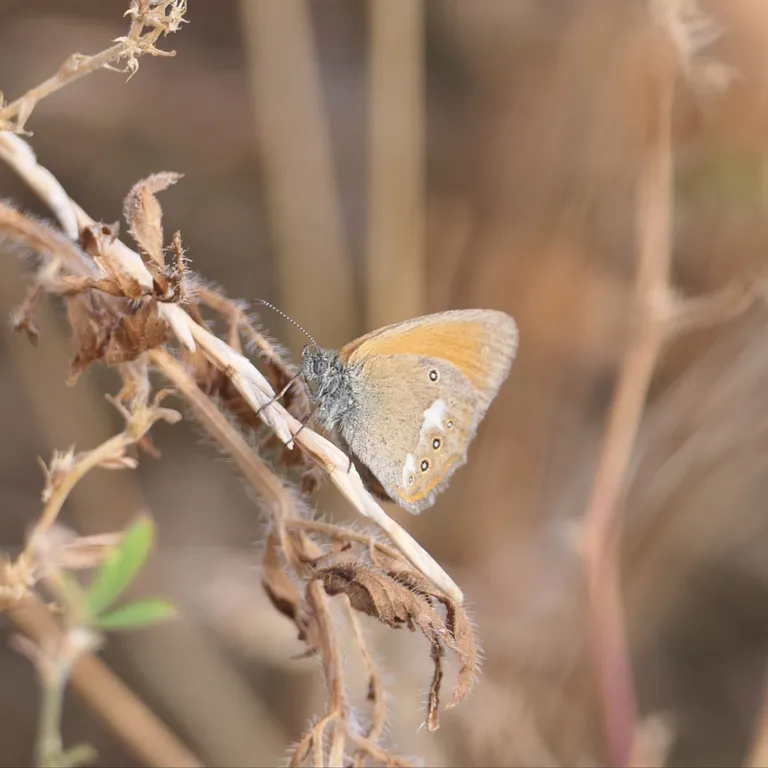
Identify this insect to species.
Coenonympha glycerion (also Coenonympha iphis)
